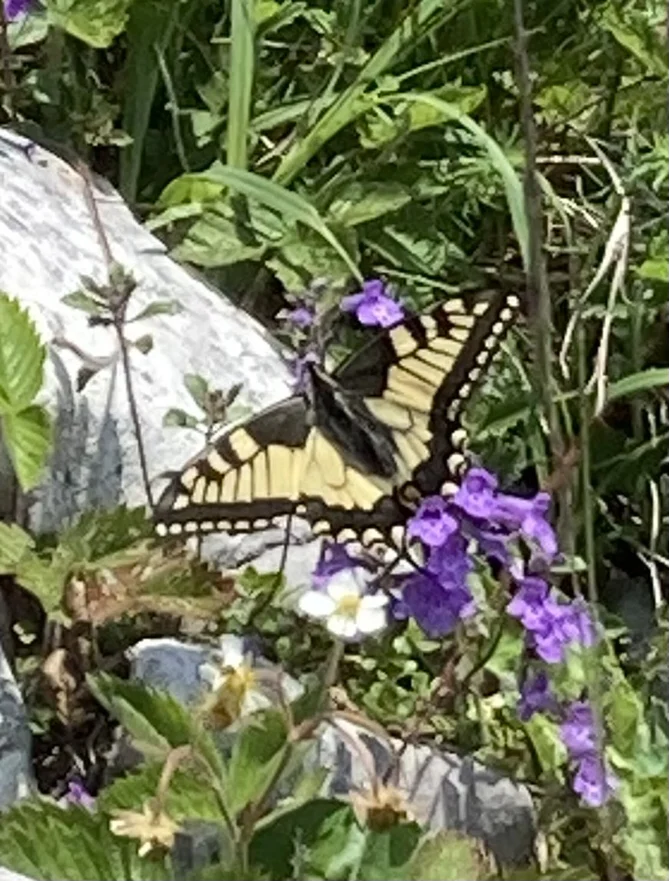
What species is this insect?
Papilio machaon
